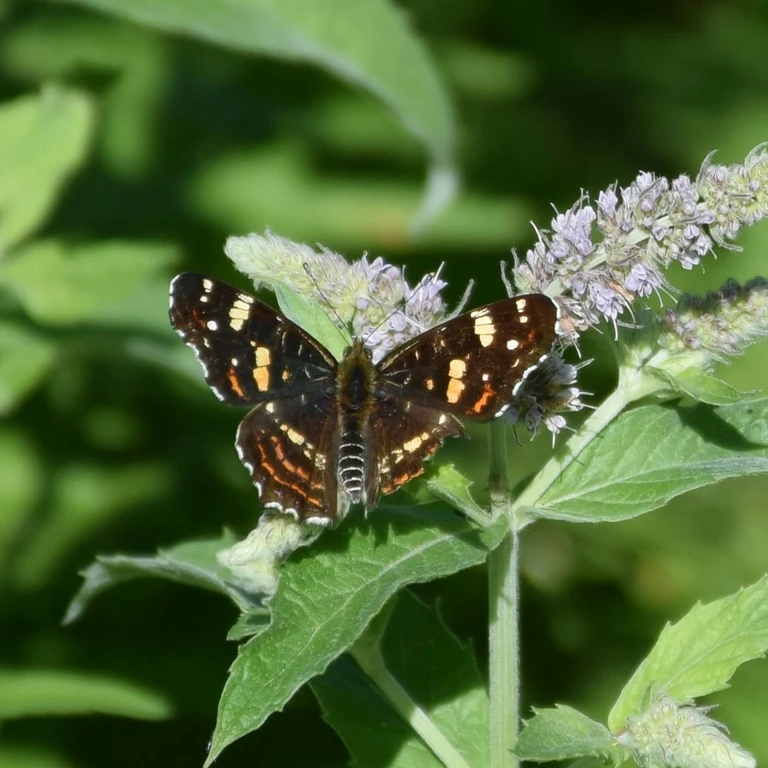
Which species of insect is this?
Araschnia levana
